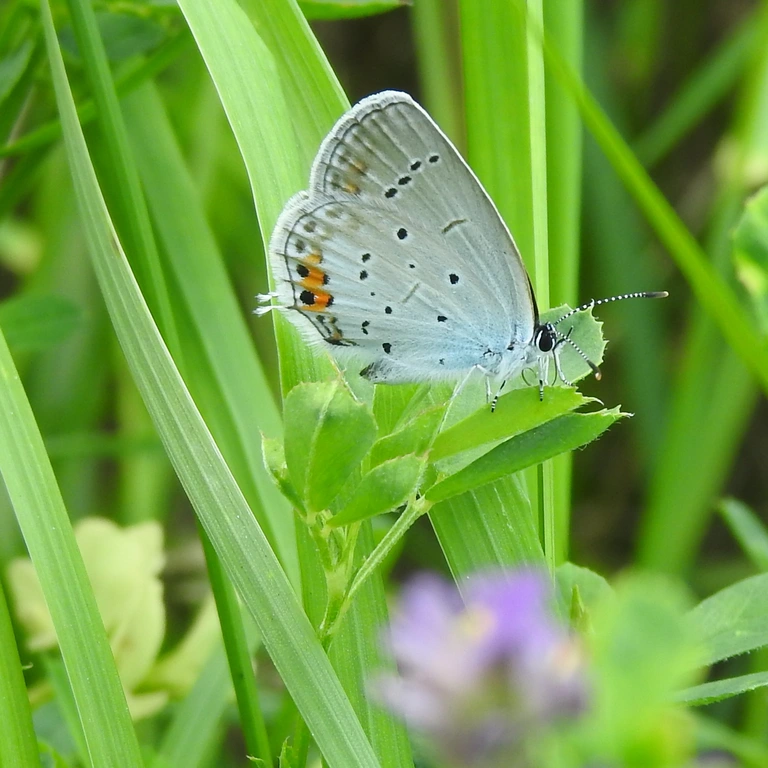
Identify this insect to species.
Cupido argiades (also Elkalyce argiades)
